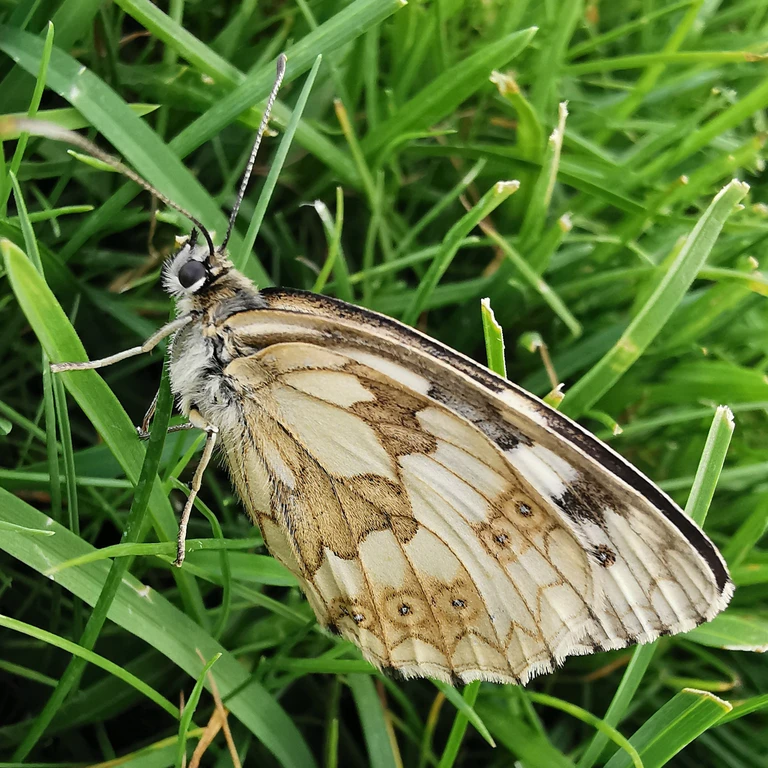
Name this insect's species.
Melanargia galathea
